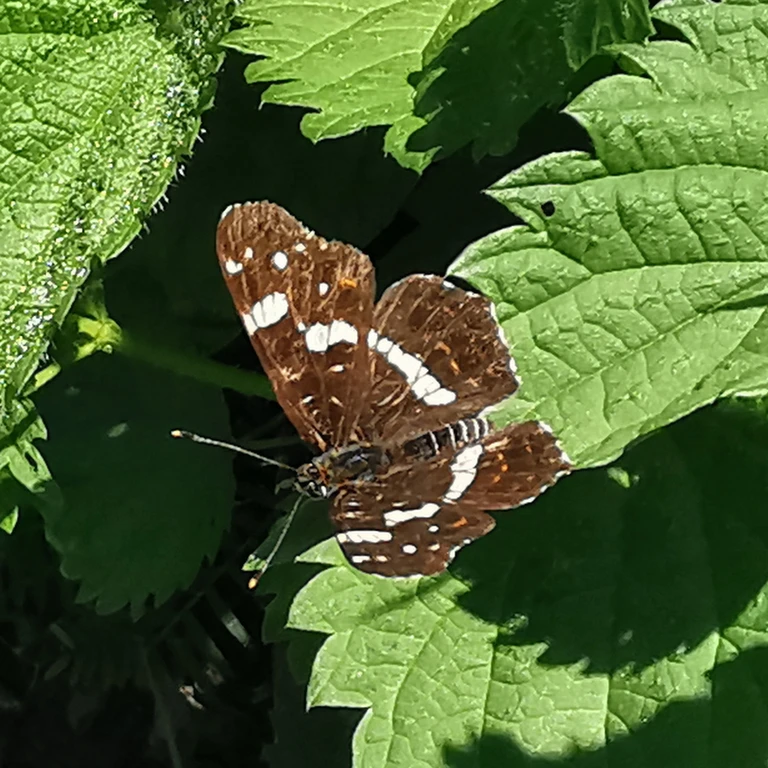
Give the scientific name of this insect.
Araschnia levana
